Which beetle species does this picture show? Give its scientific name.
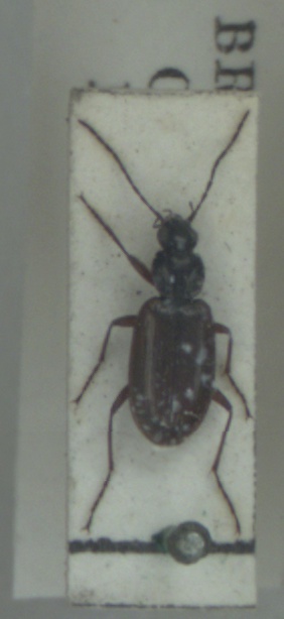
Agonum piceum
